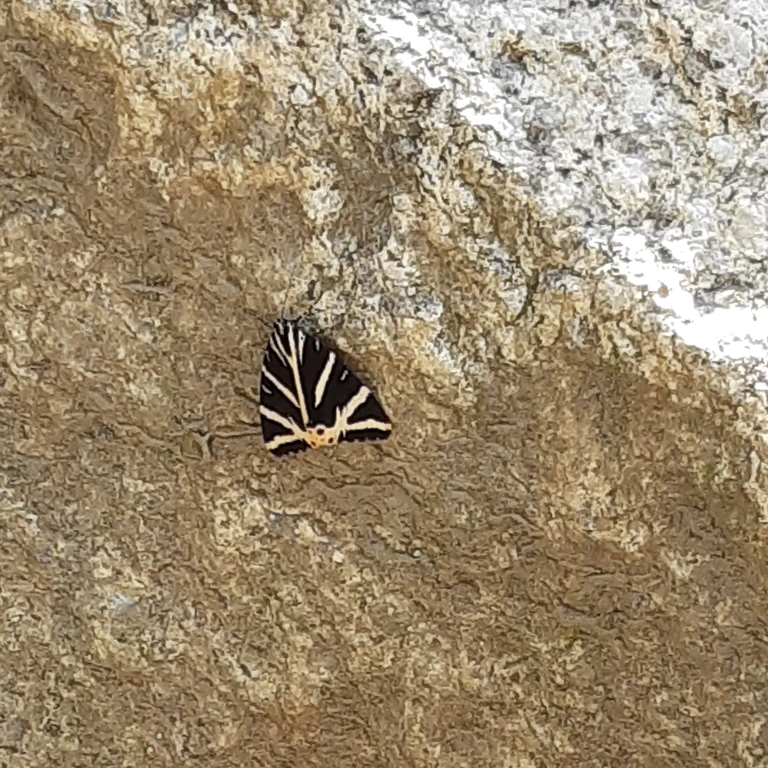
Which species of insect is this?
Euplagia quadripunctaria
